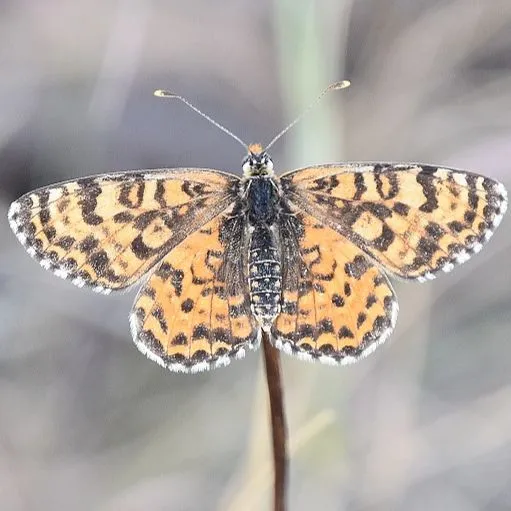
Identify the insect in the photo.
Melitaea didyma
